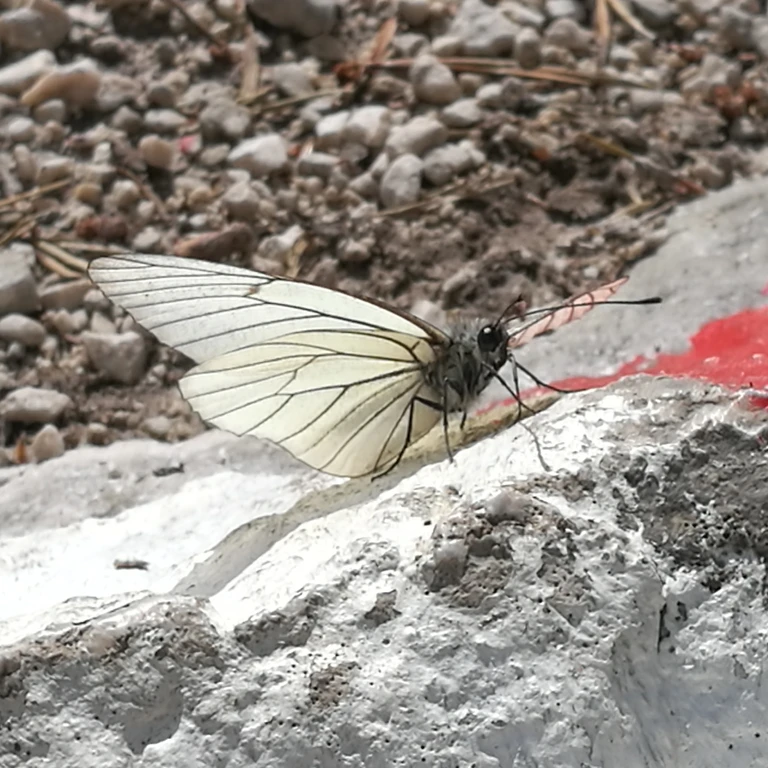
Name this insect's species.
Aporia crataegi
